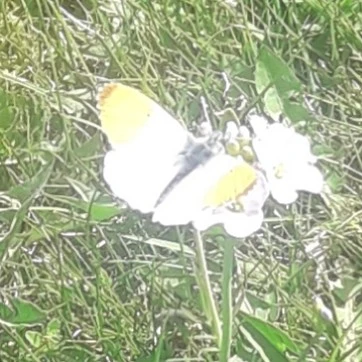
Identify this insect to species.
Anthocharis cardamines
